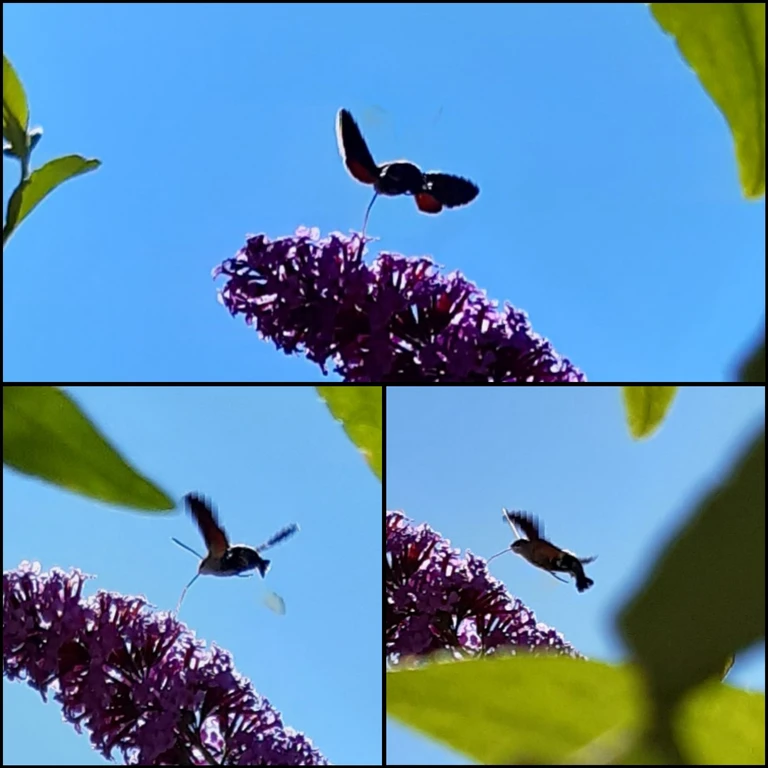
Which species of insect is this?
Macroglossum stellatarum
